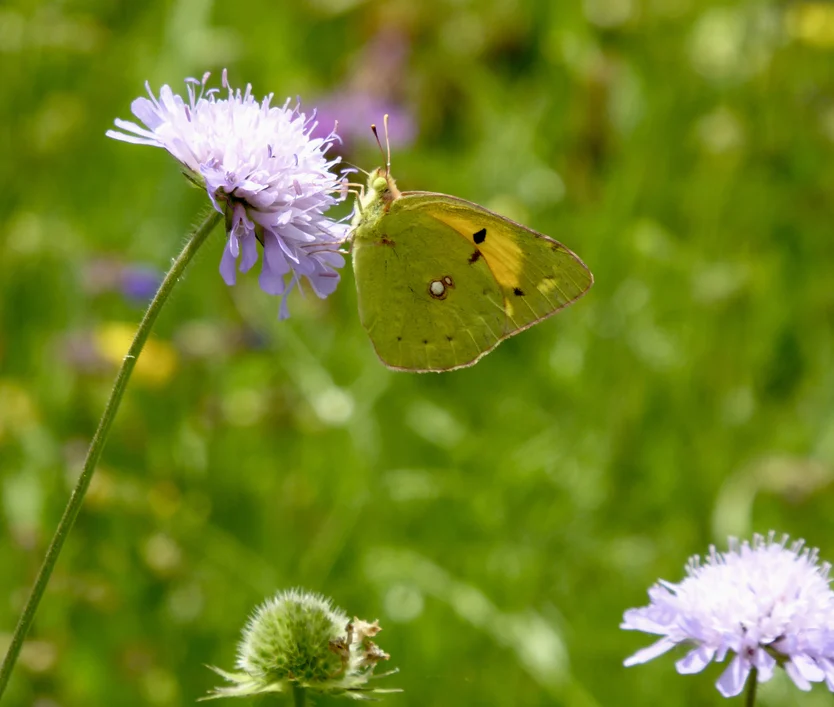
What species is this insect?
Colias croceus
